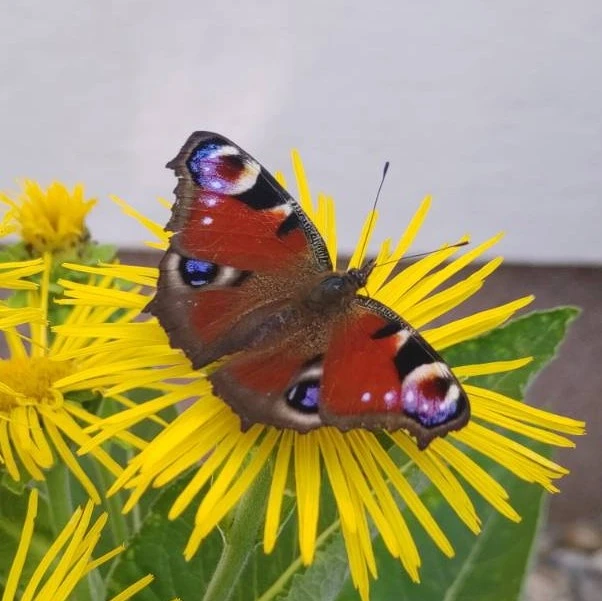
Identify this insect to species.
Aglais io
